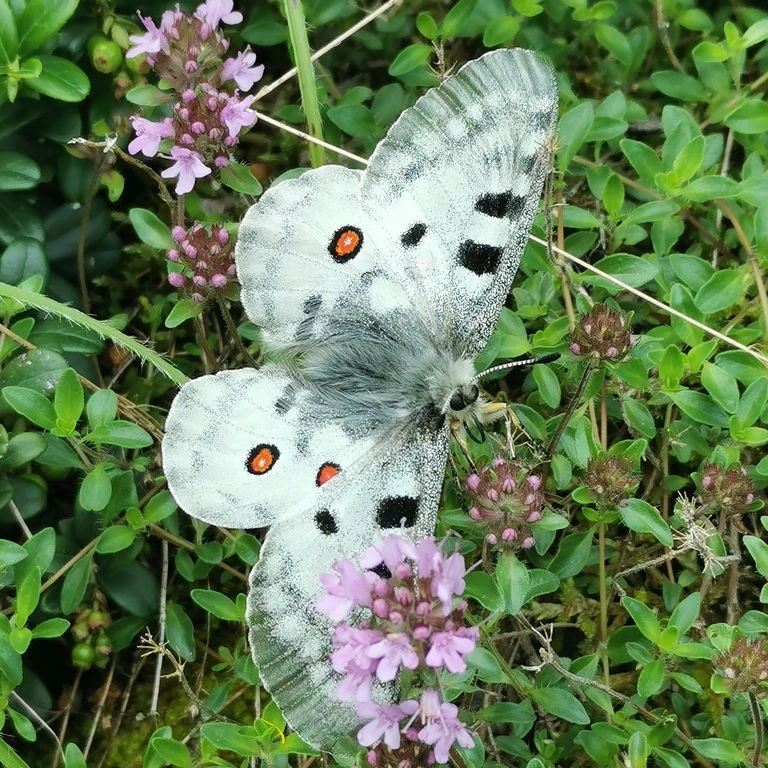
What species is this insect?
Parnassius apollo
